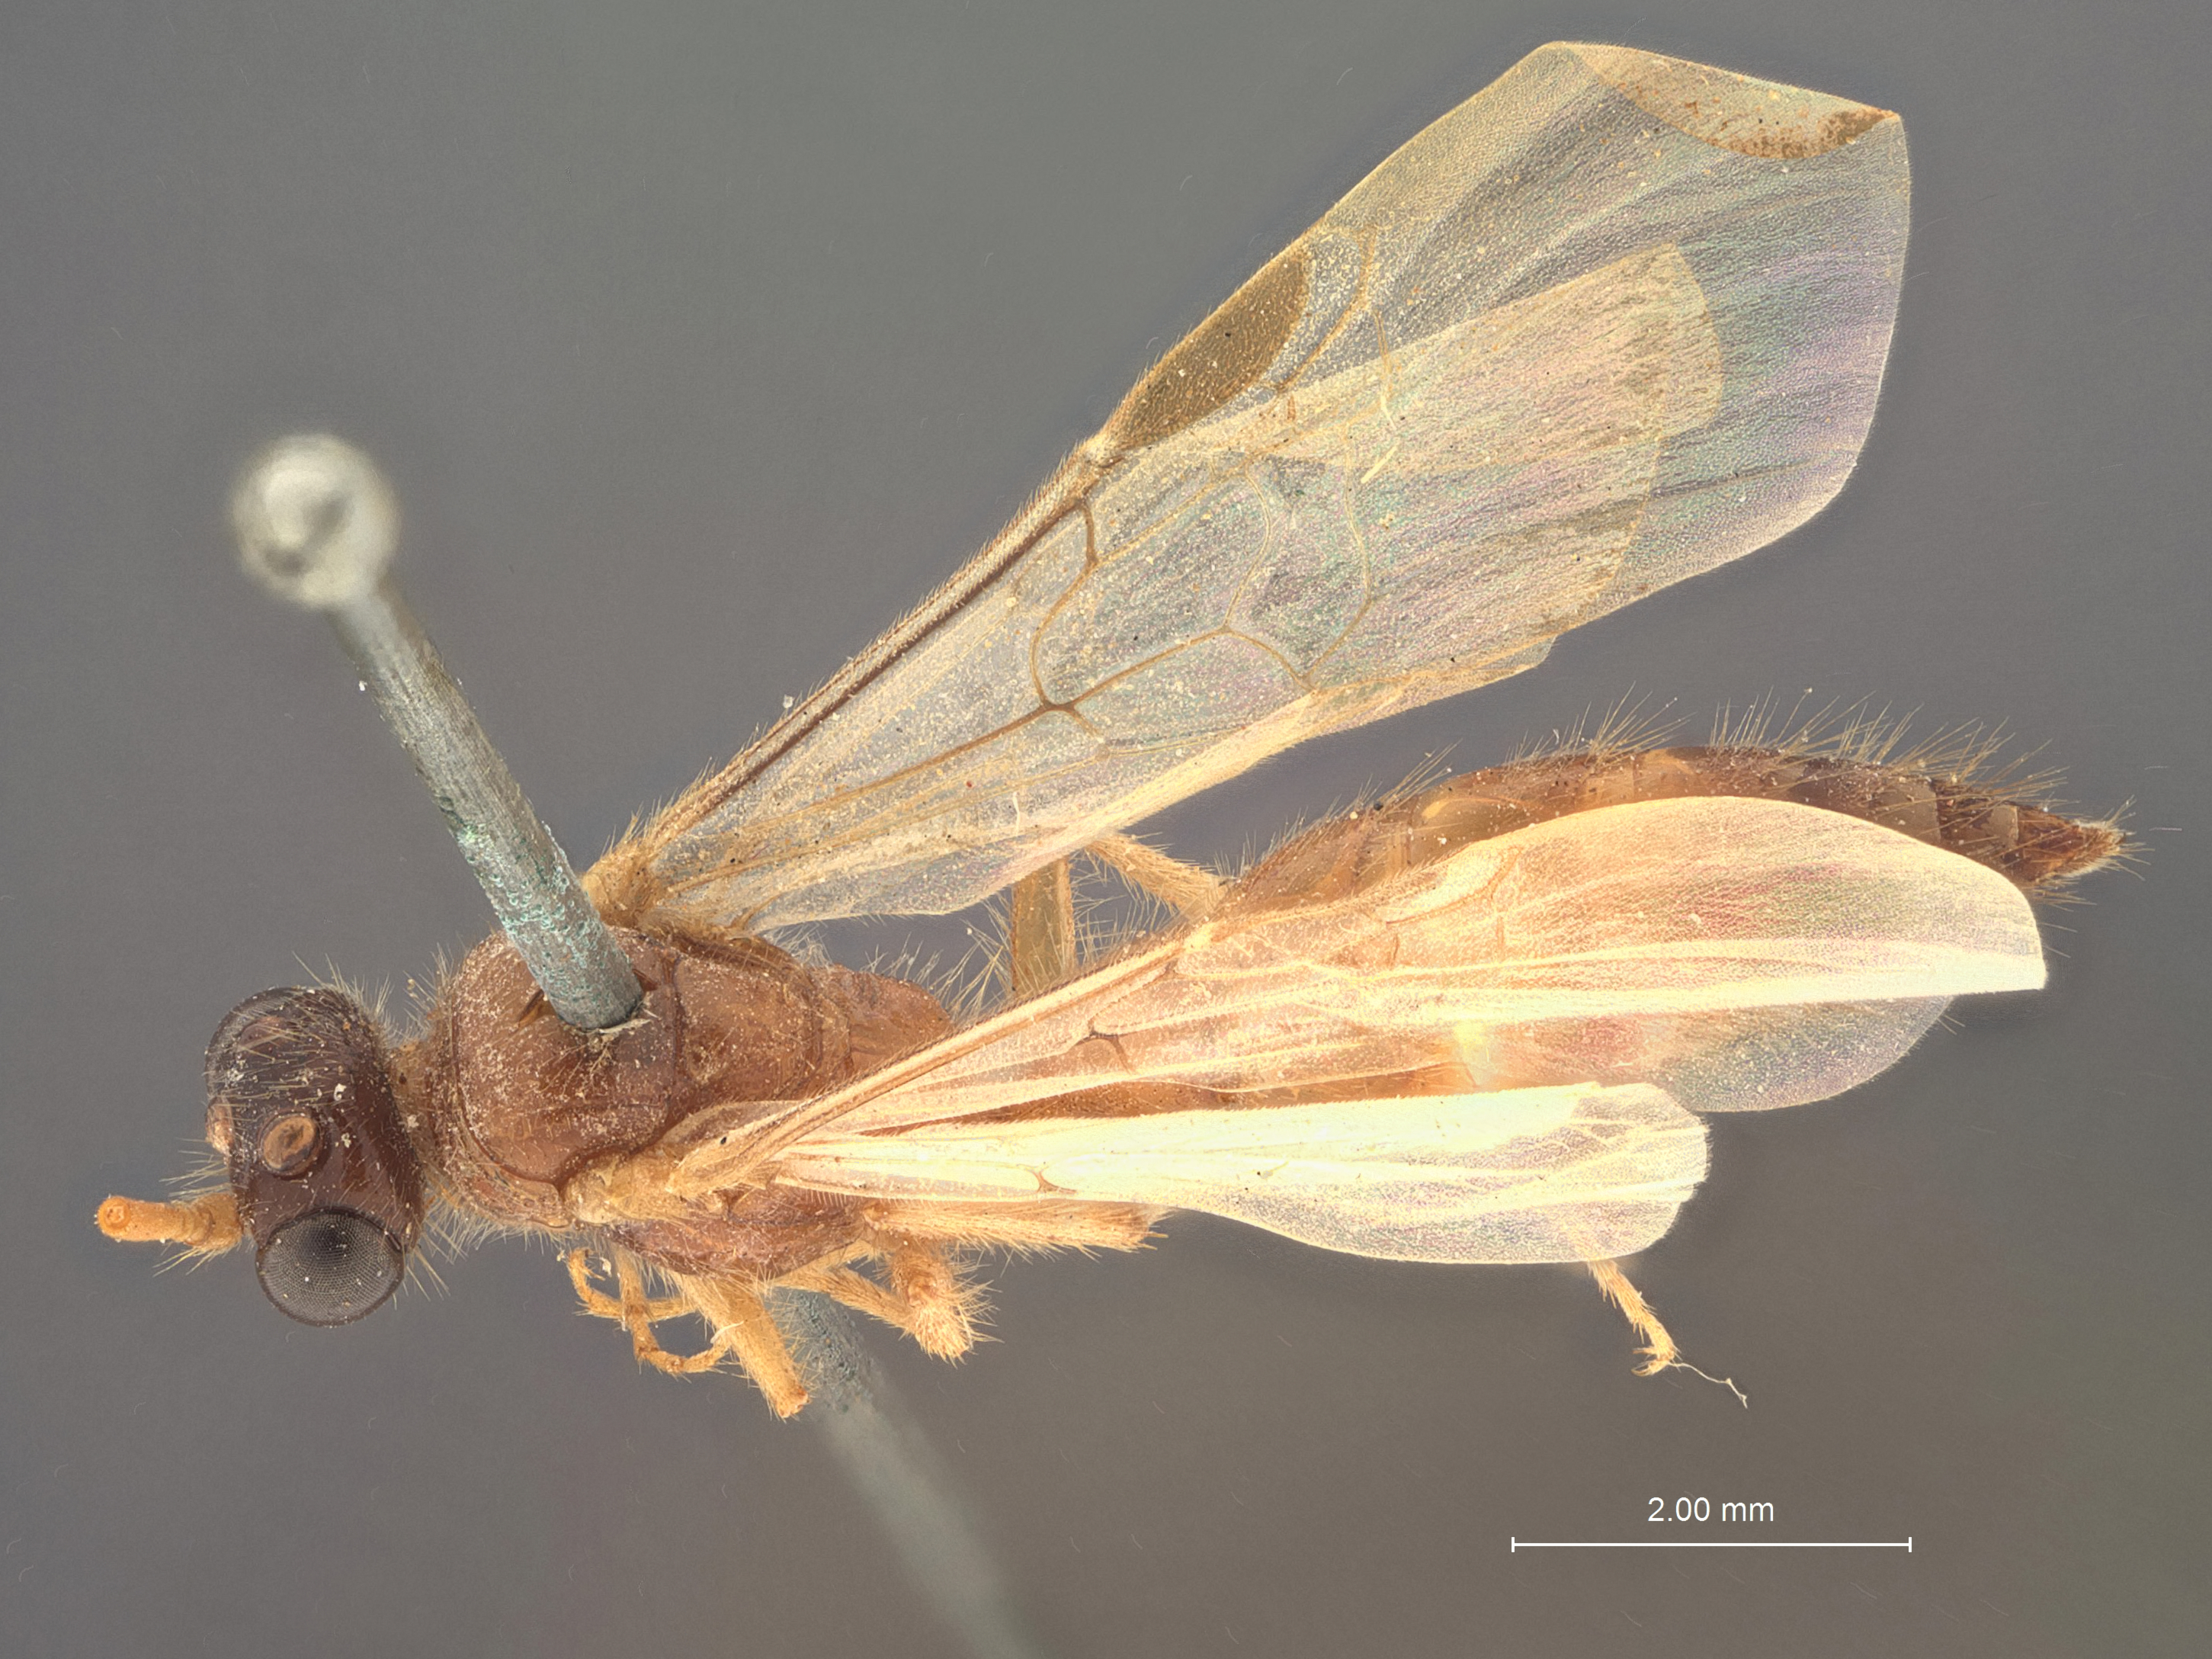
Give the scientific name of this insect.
Brachycistis curvata
